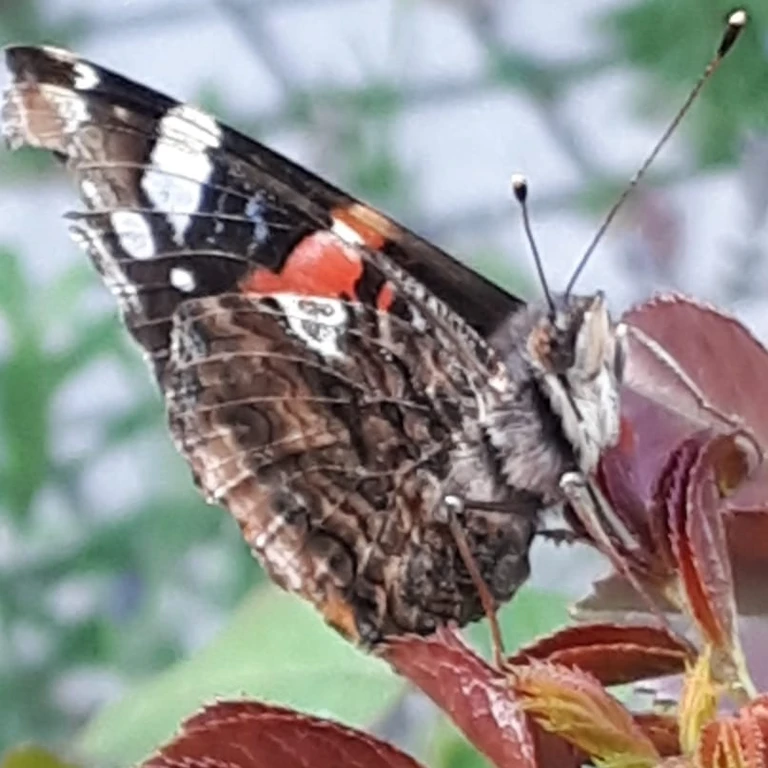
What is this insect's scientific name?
Vanessa atalanta
